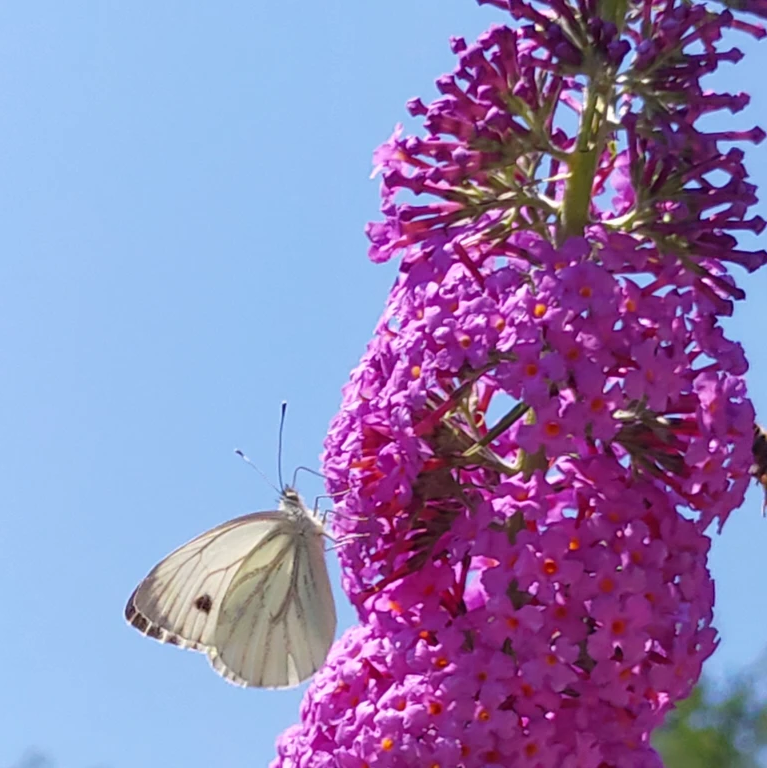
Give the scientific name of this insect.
Pieris napi
